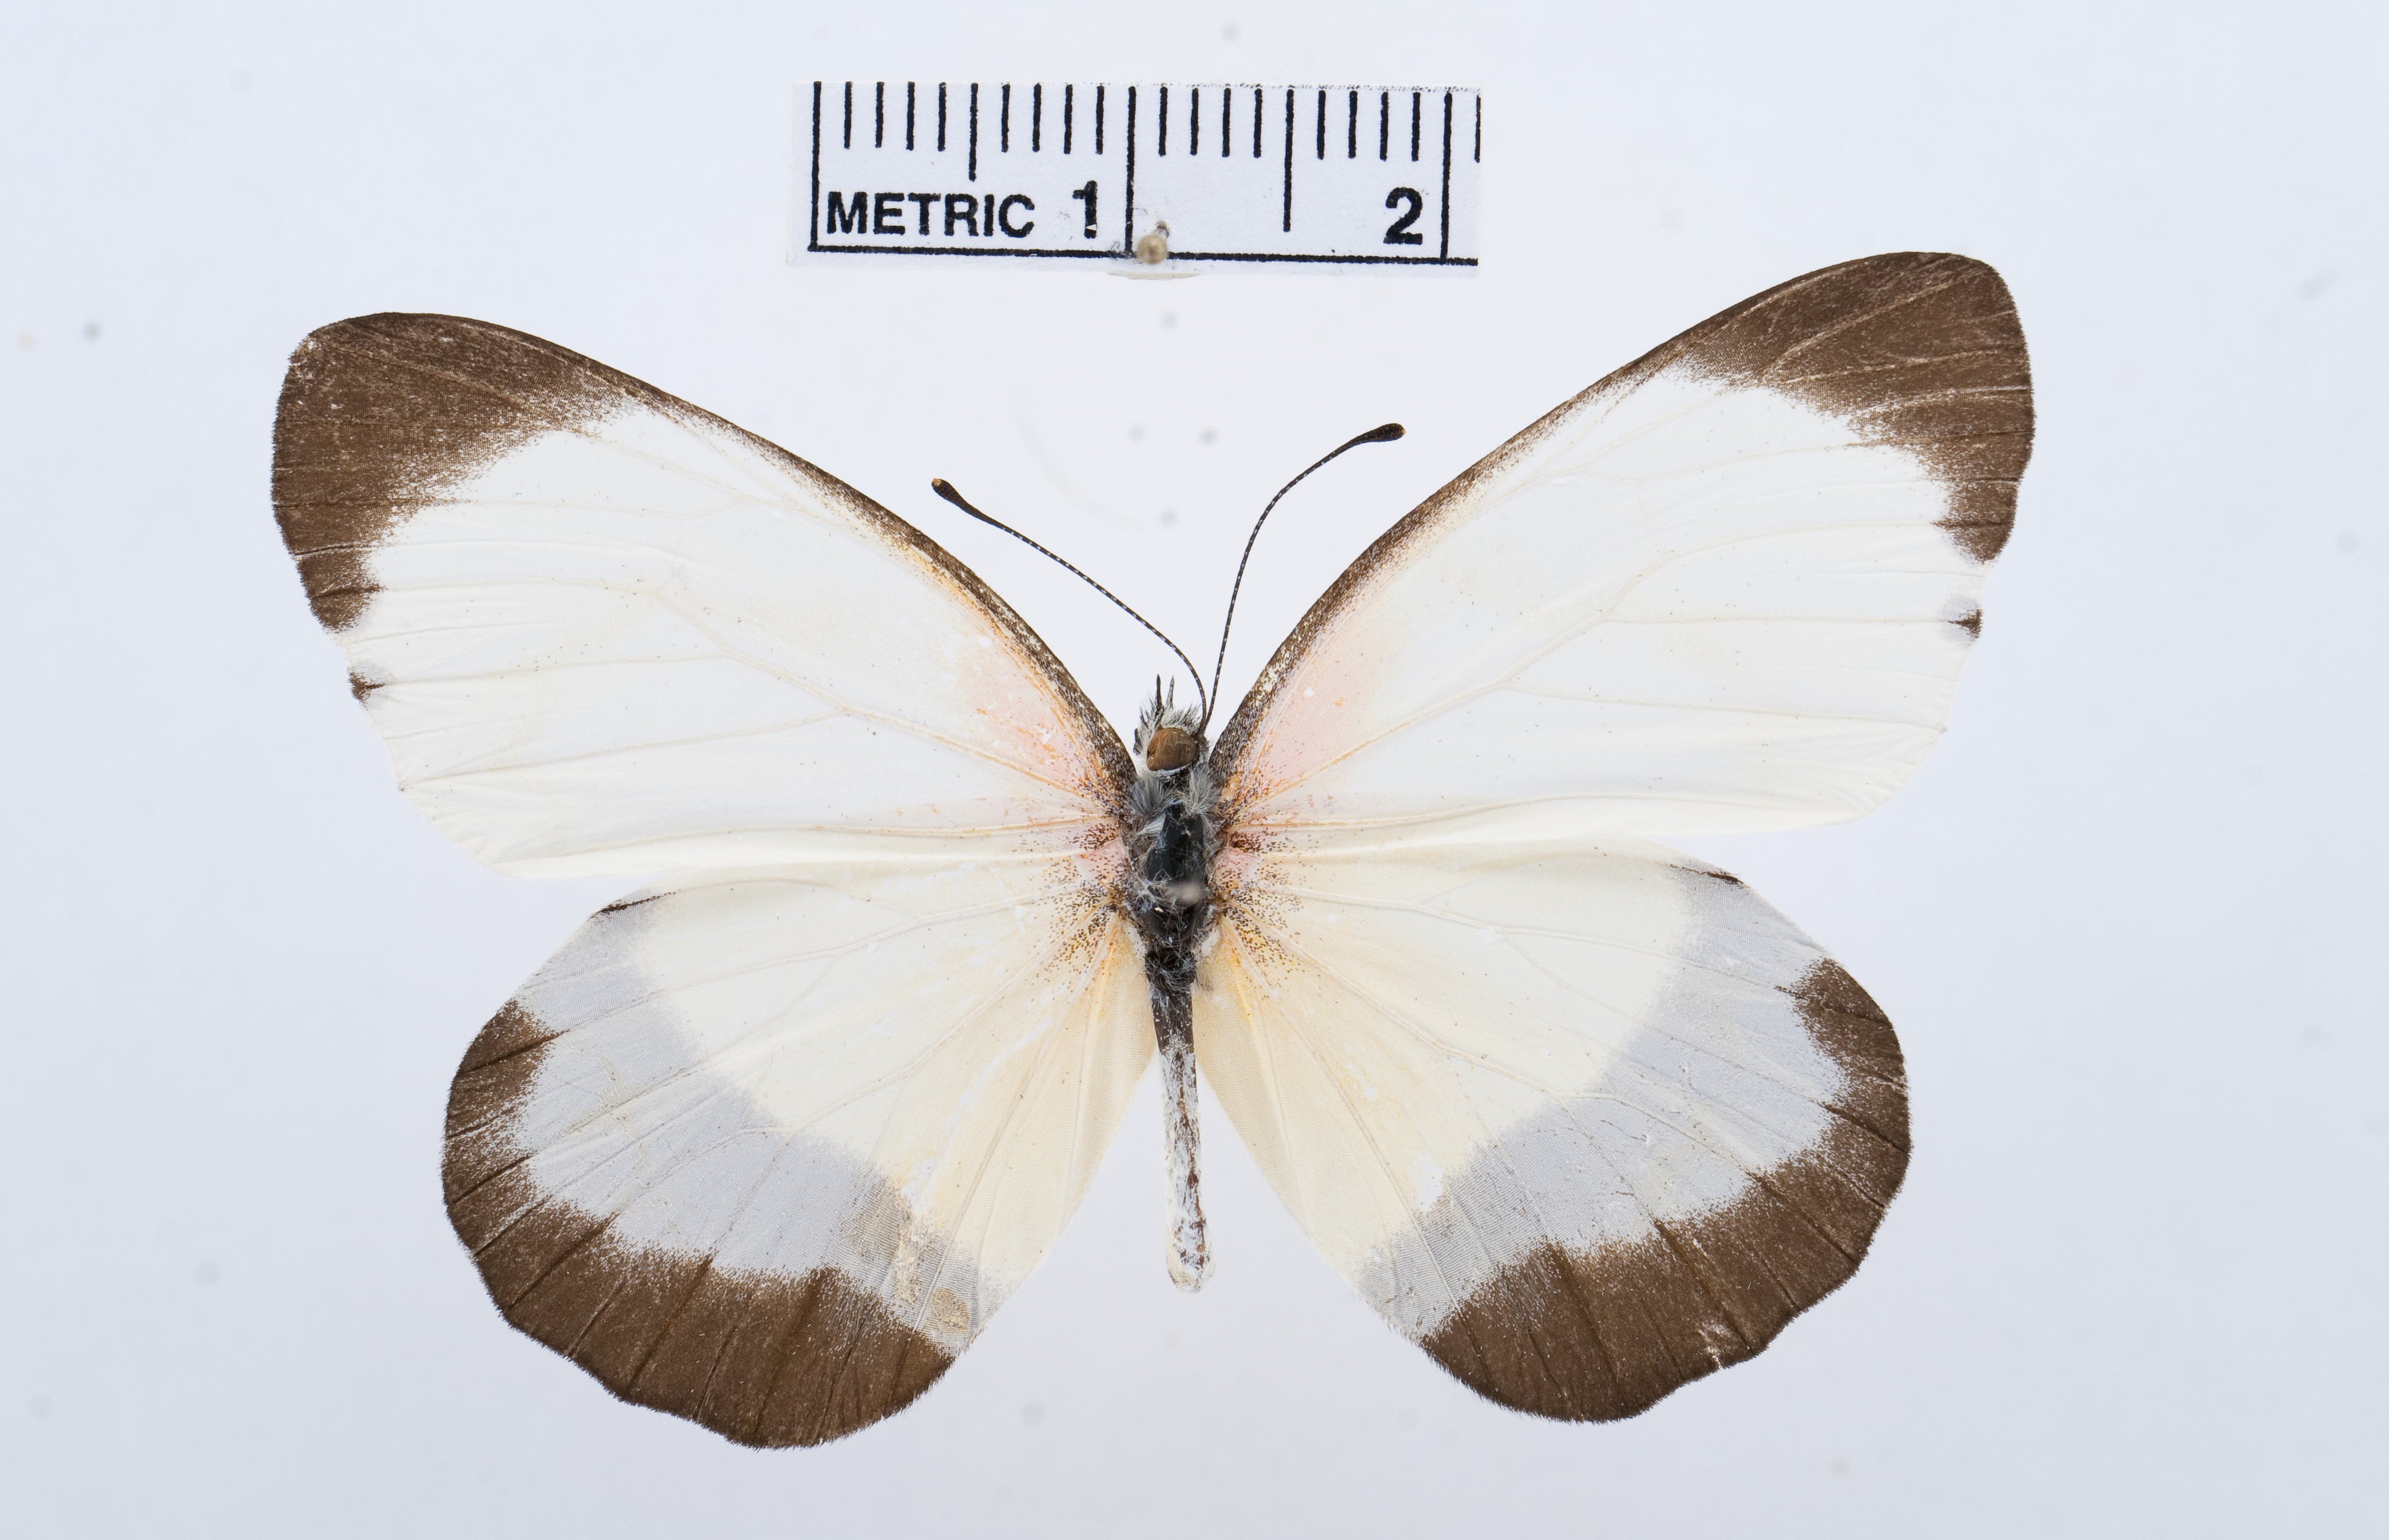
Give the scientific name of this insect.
Mylothris chloris
